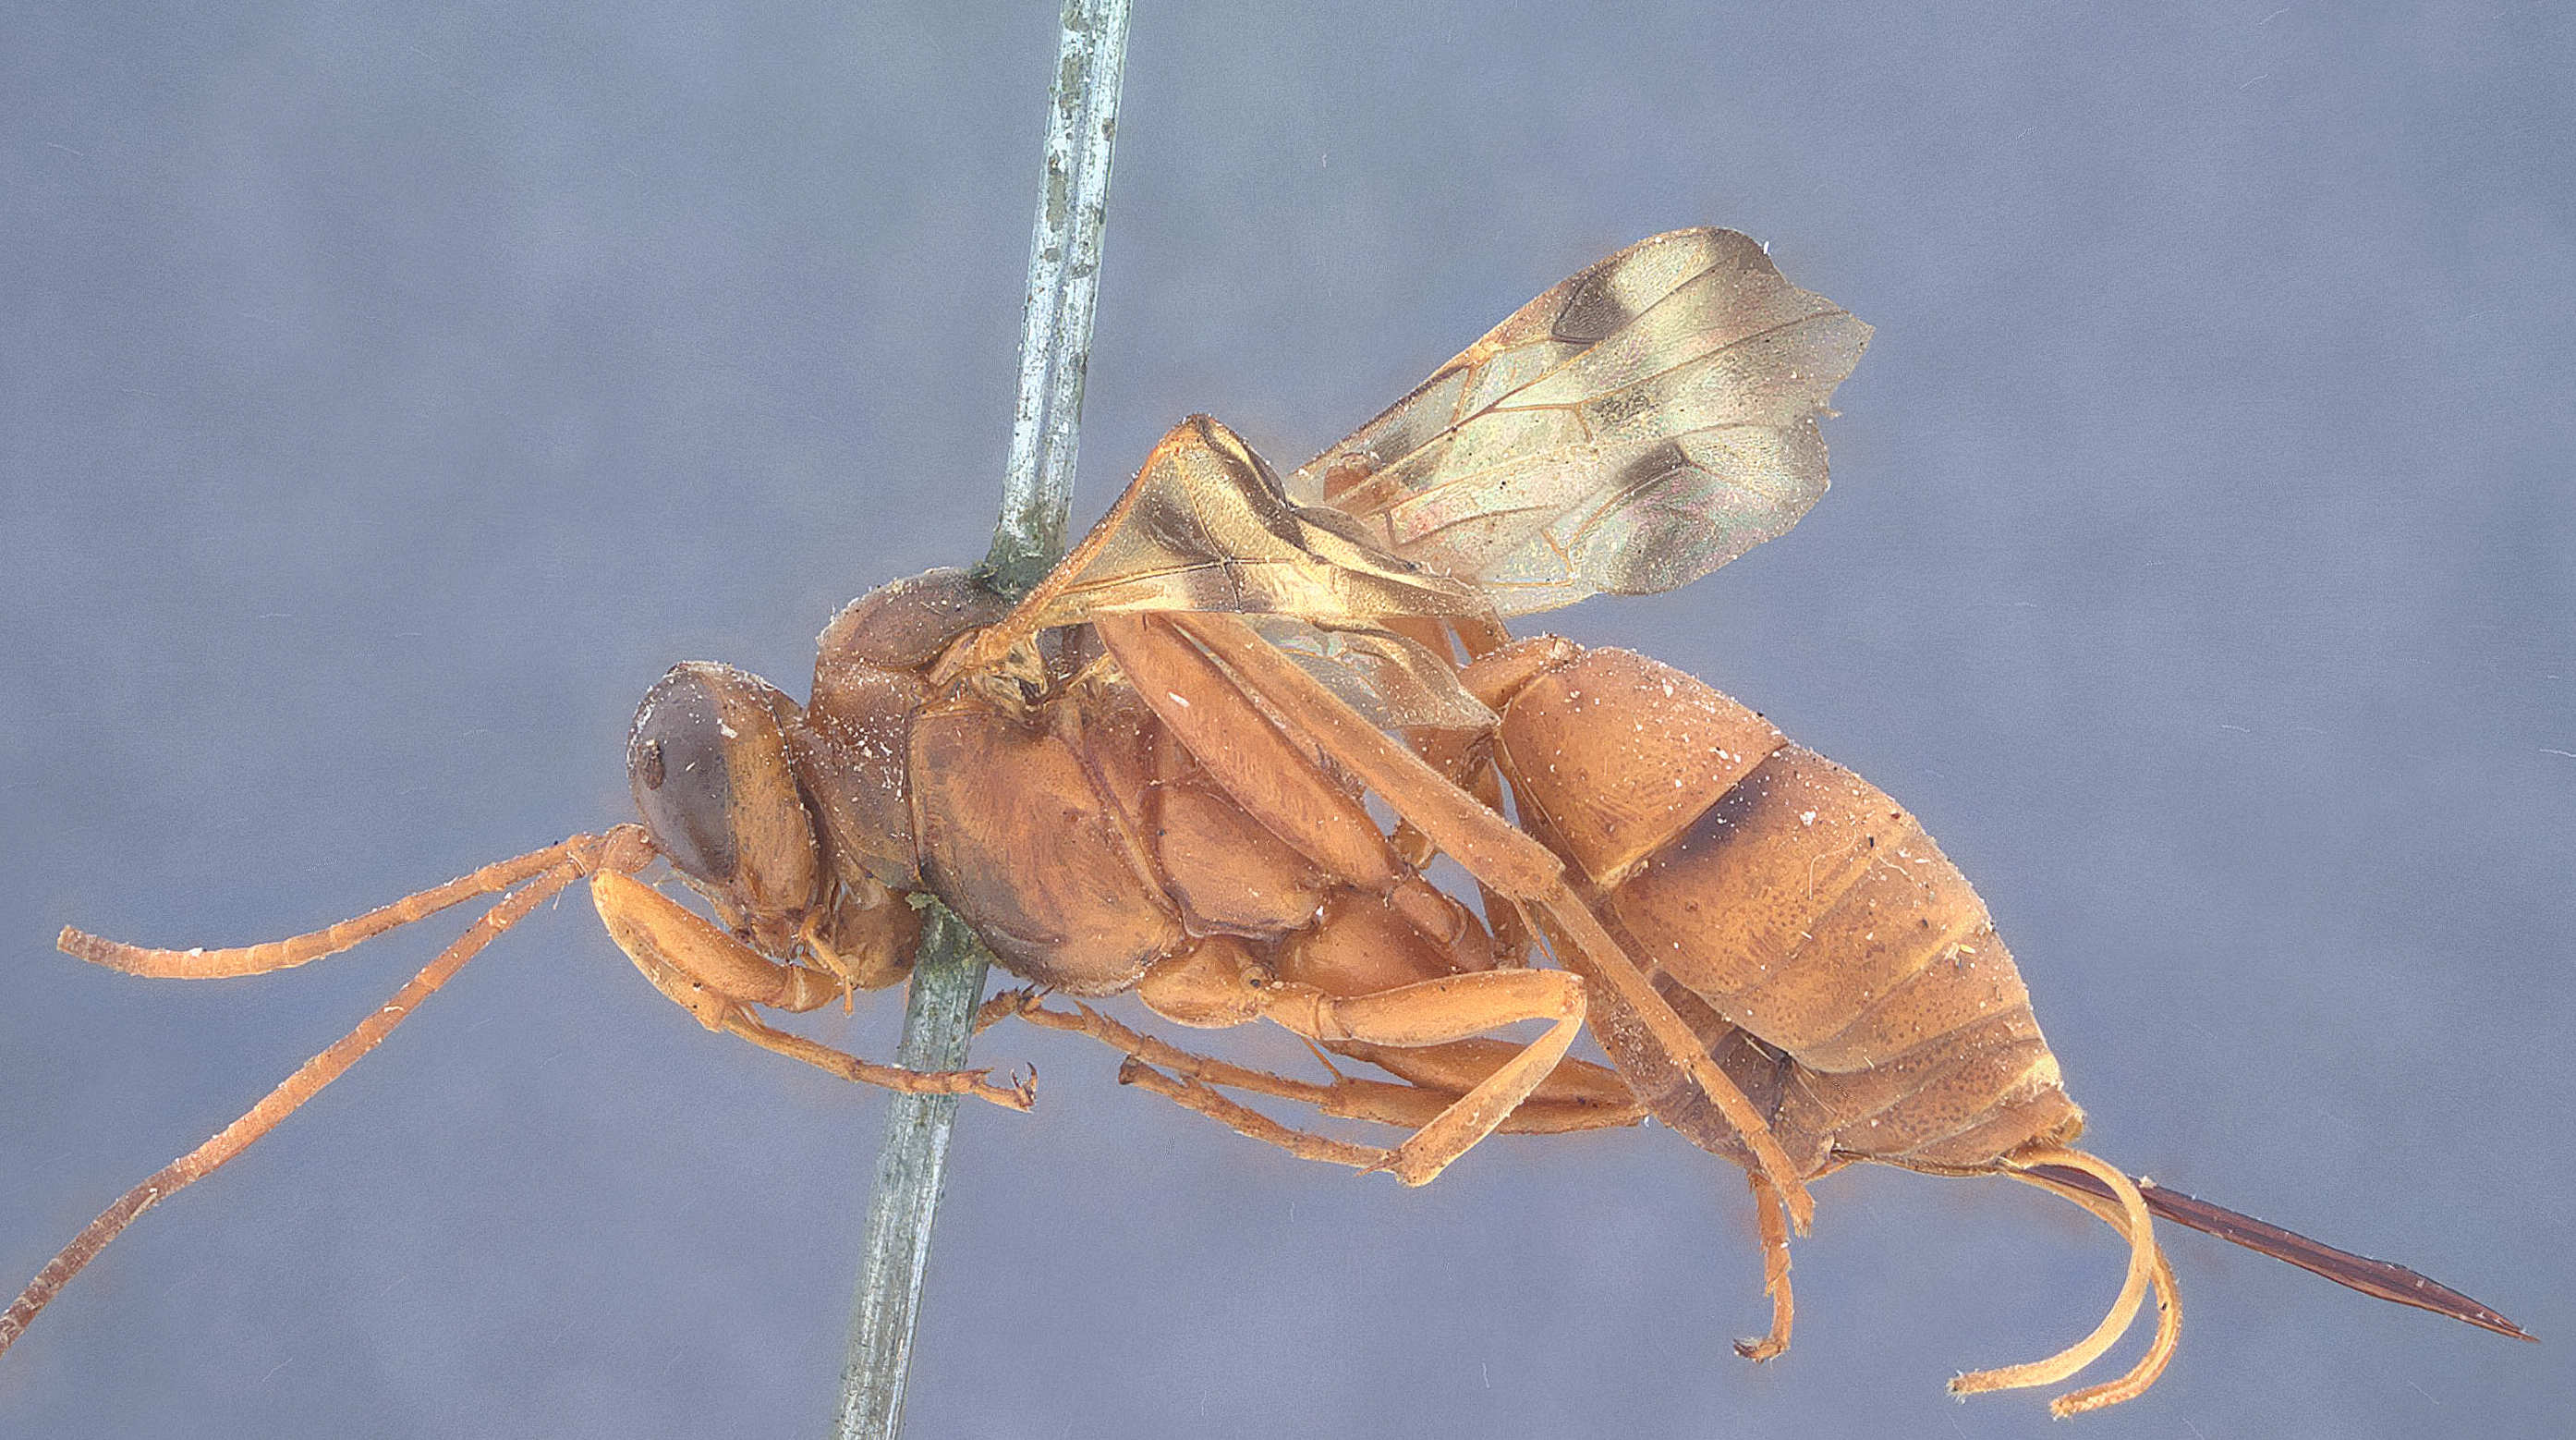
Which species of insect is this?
Lanugo deserti
